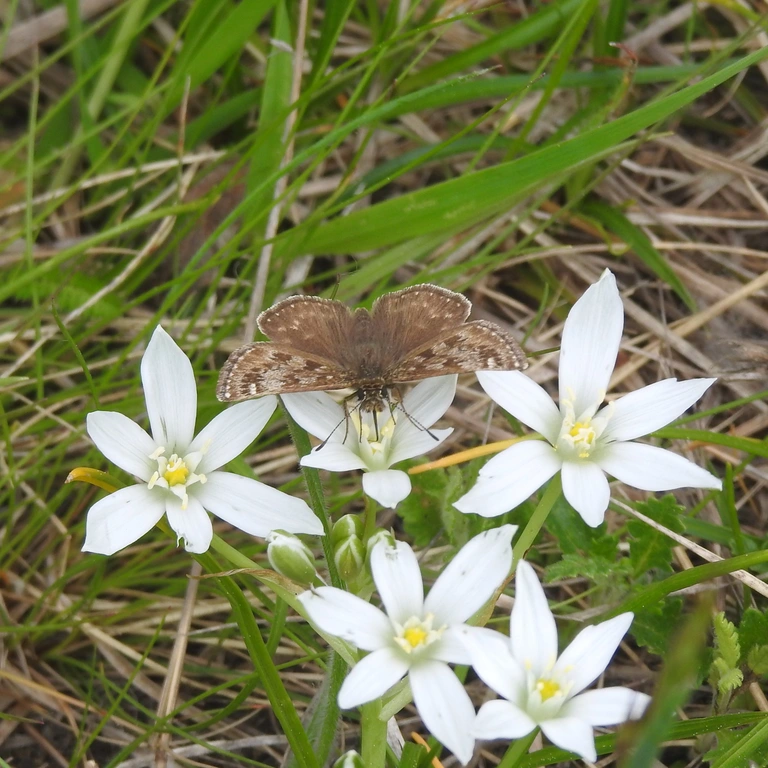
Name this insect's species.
Erynnis tages
